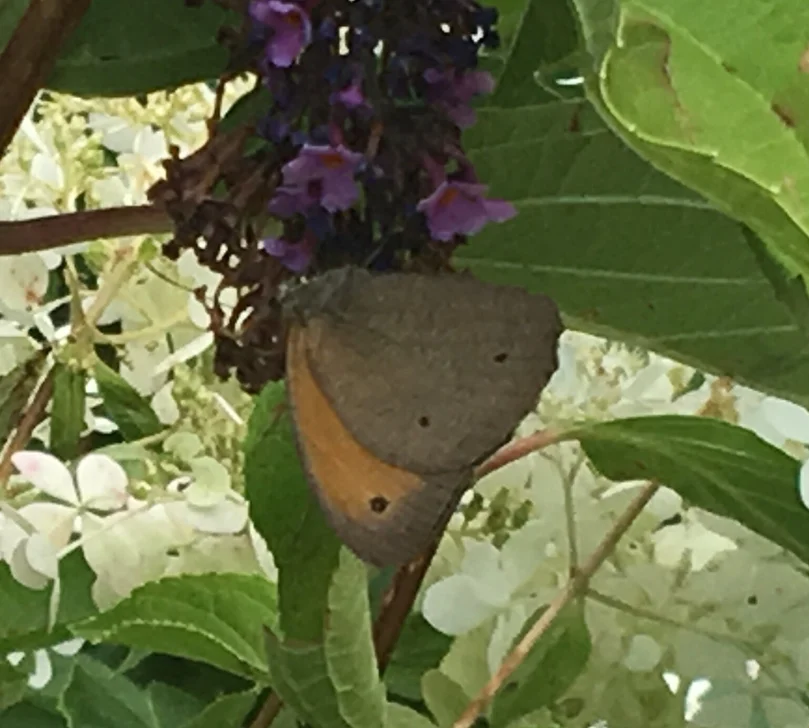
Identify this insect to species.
Maniola jurtina
